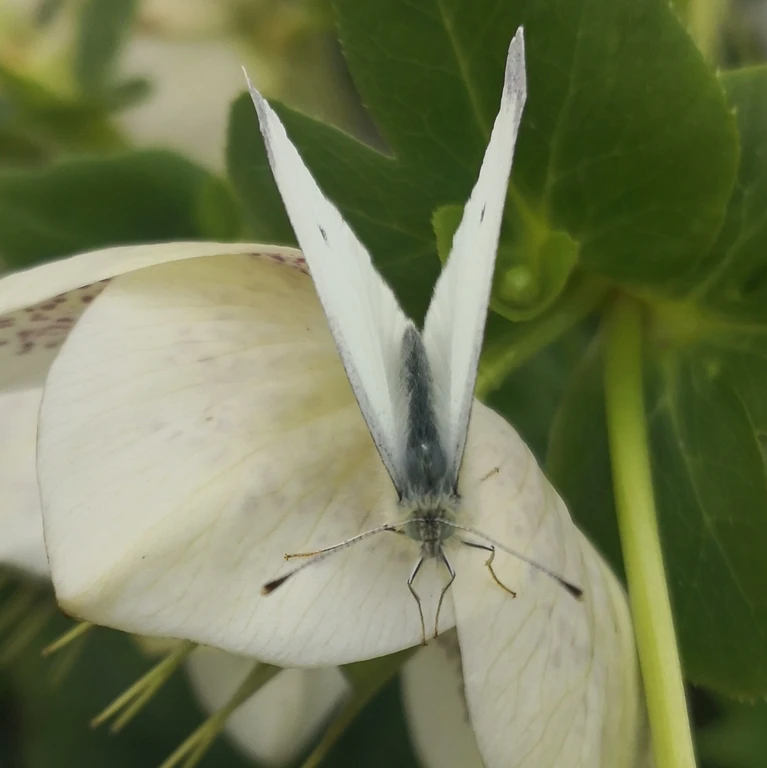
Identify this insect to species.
Pieris rapae
